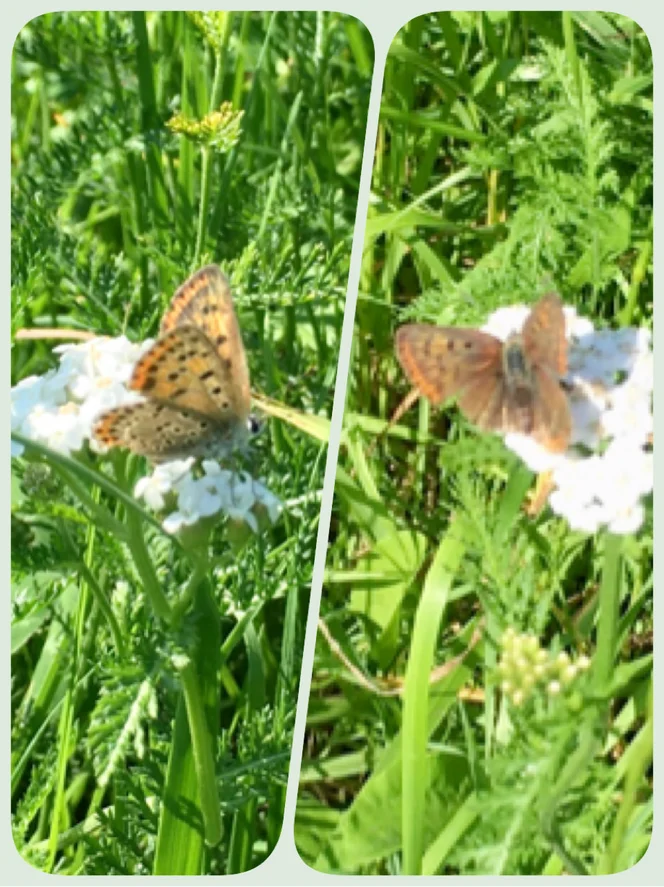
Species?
Lycaena tityrus (also Loweia tityrus)
